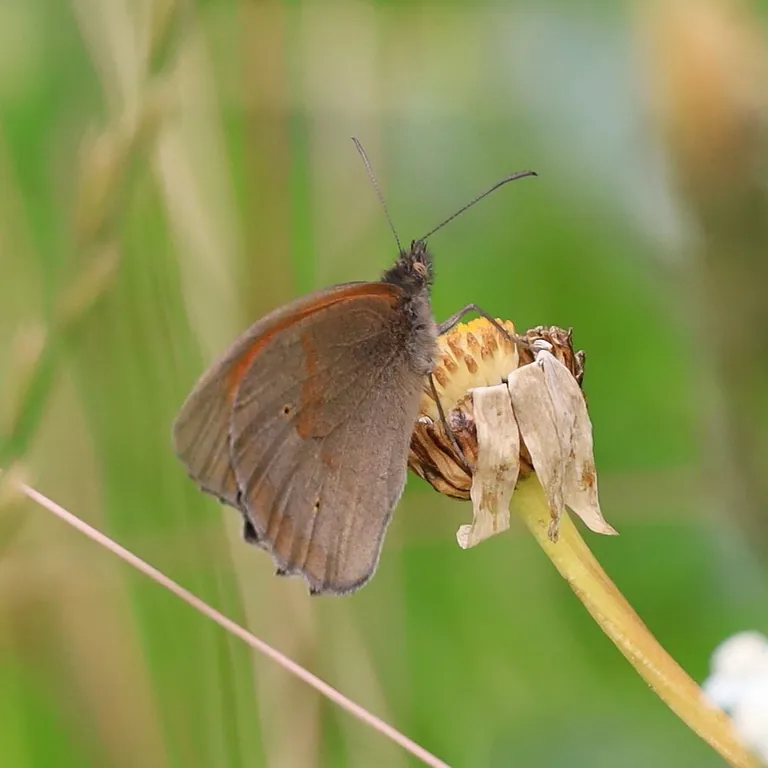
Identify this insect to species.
Maniola jurtina
